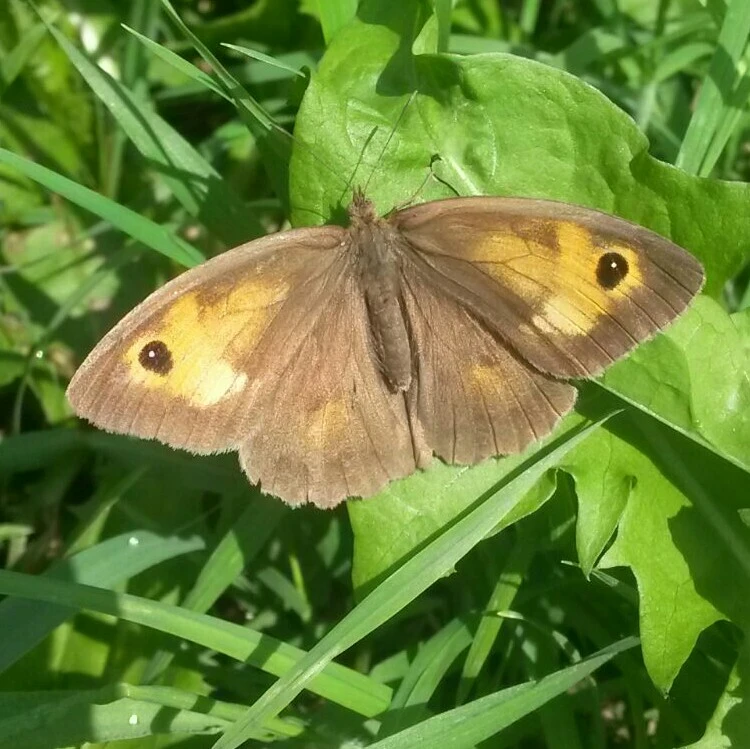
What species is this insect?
Maniola jurtina
